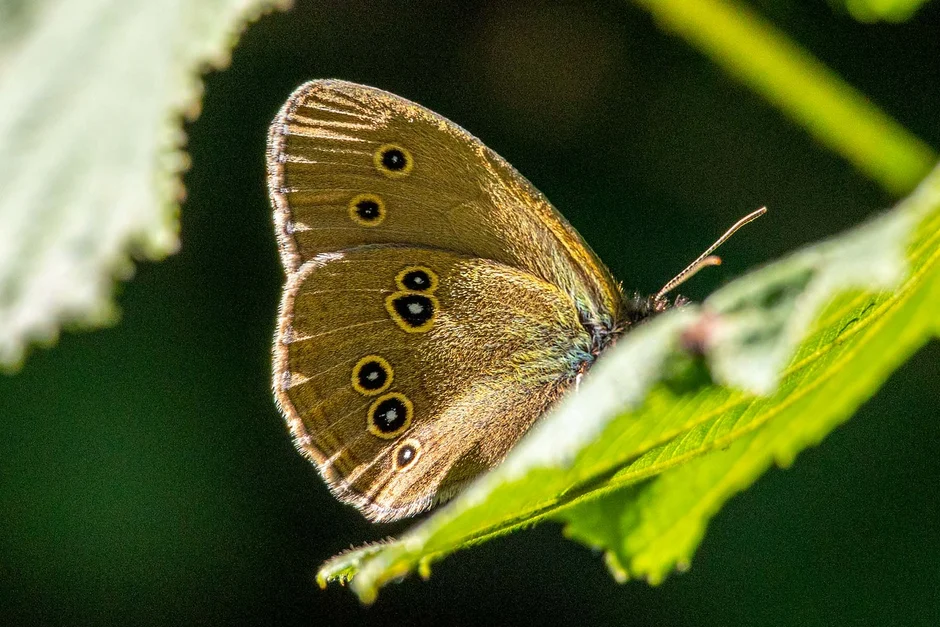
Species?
Aphantopus hyperantus
